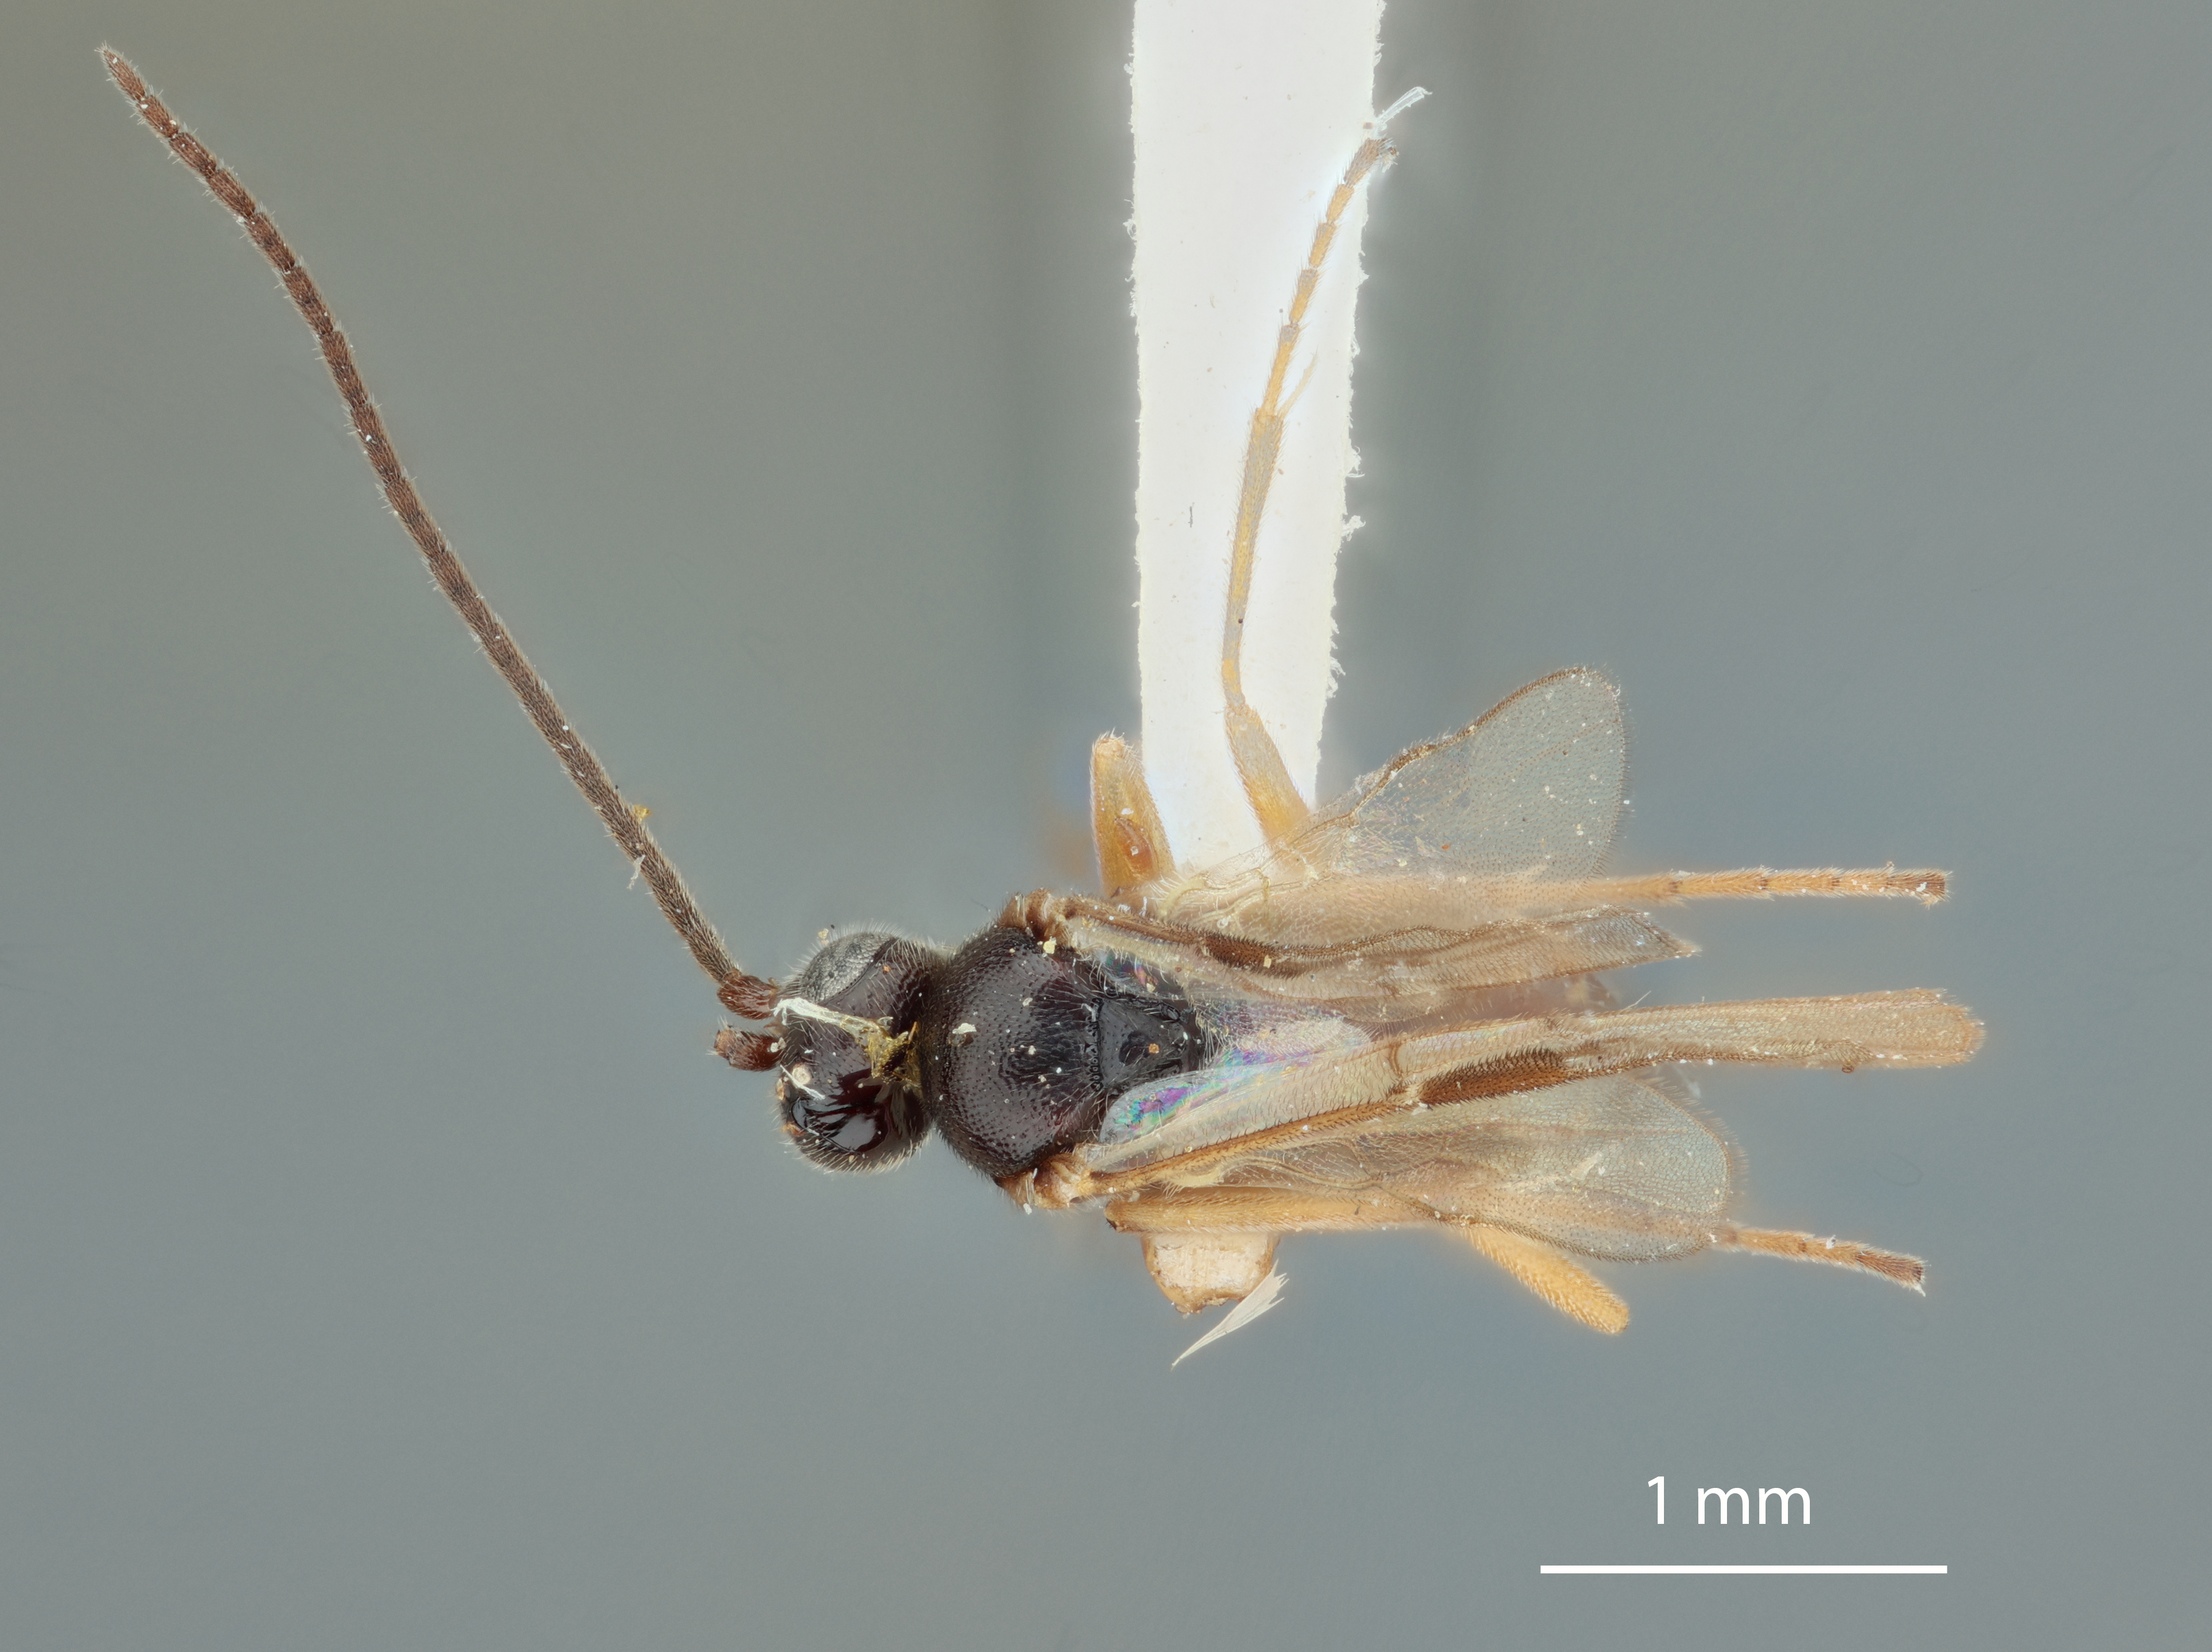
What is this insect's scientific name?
Apanteles nigricornis
